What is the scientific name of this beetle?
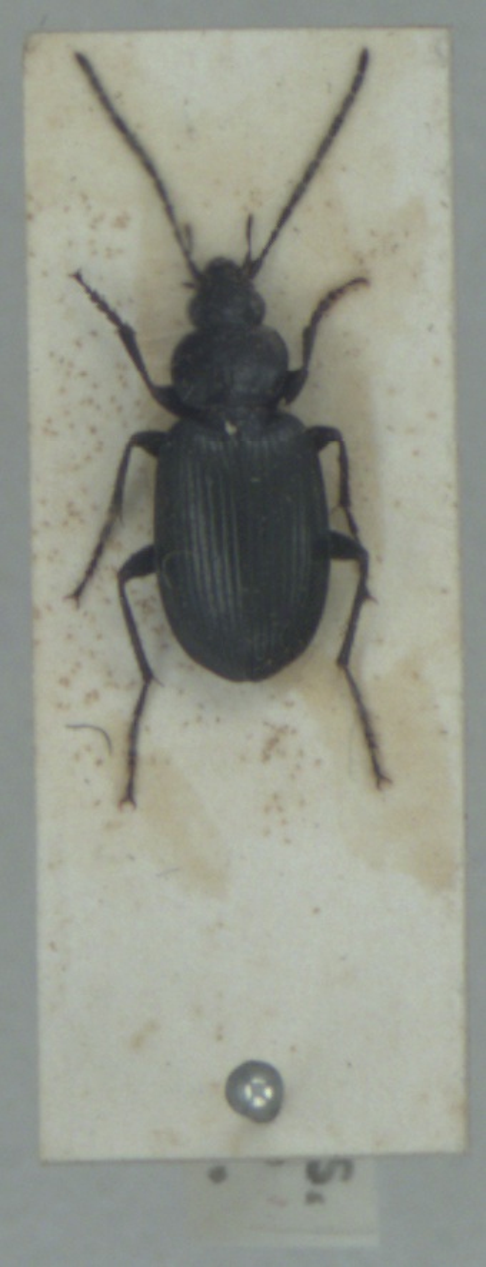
Agonum emarginatum
